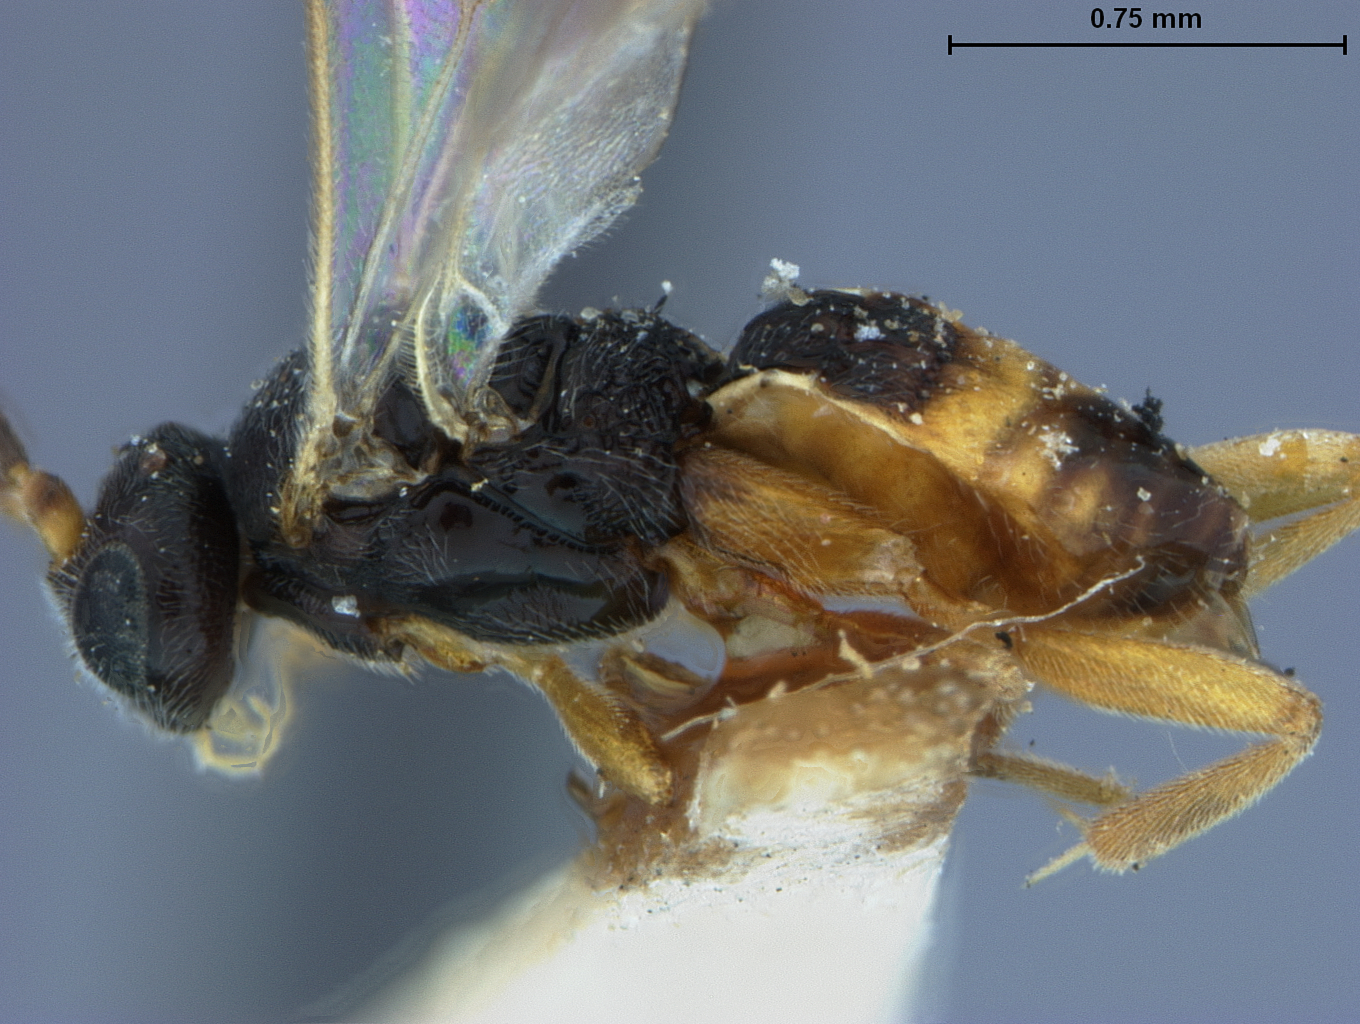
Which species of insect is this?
Apanteles parorgyiae
